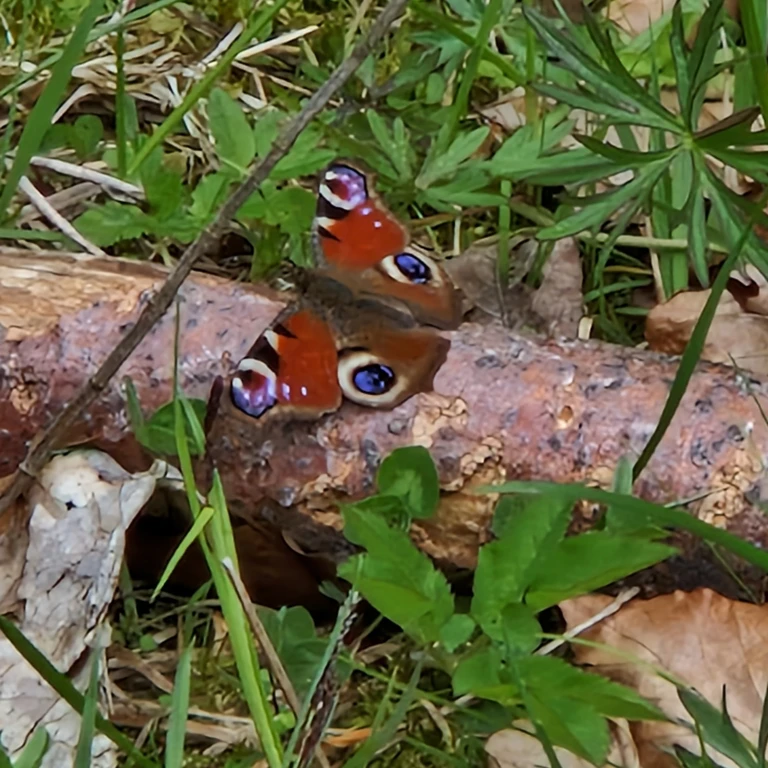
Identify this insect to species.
Aglais io
